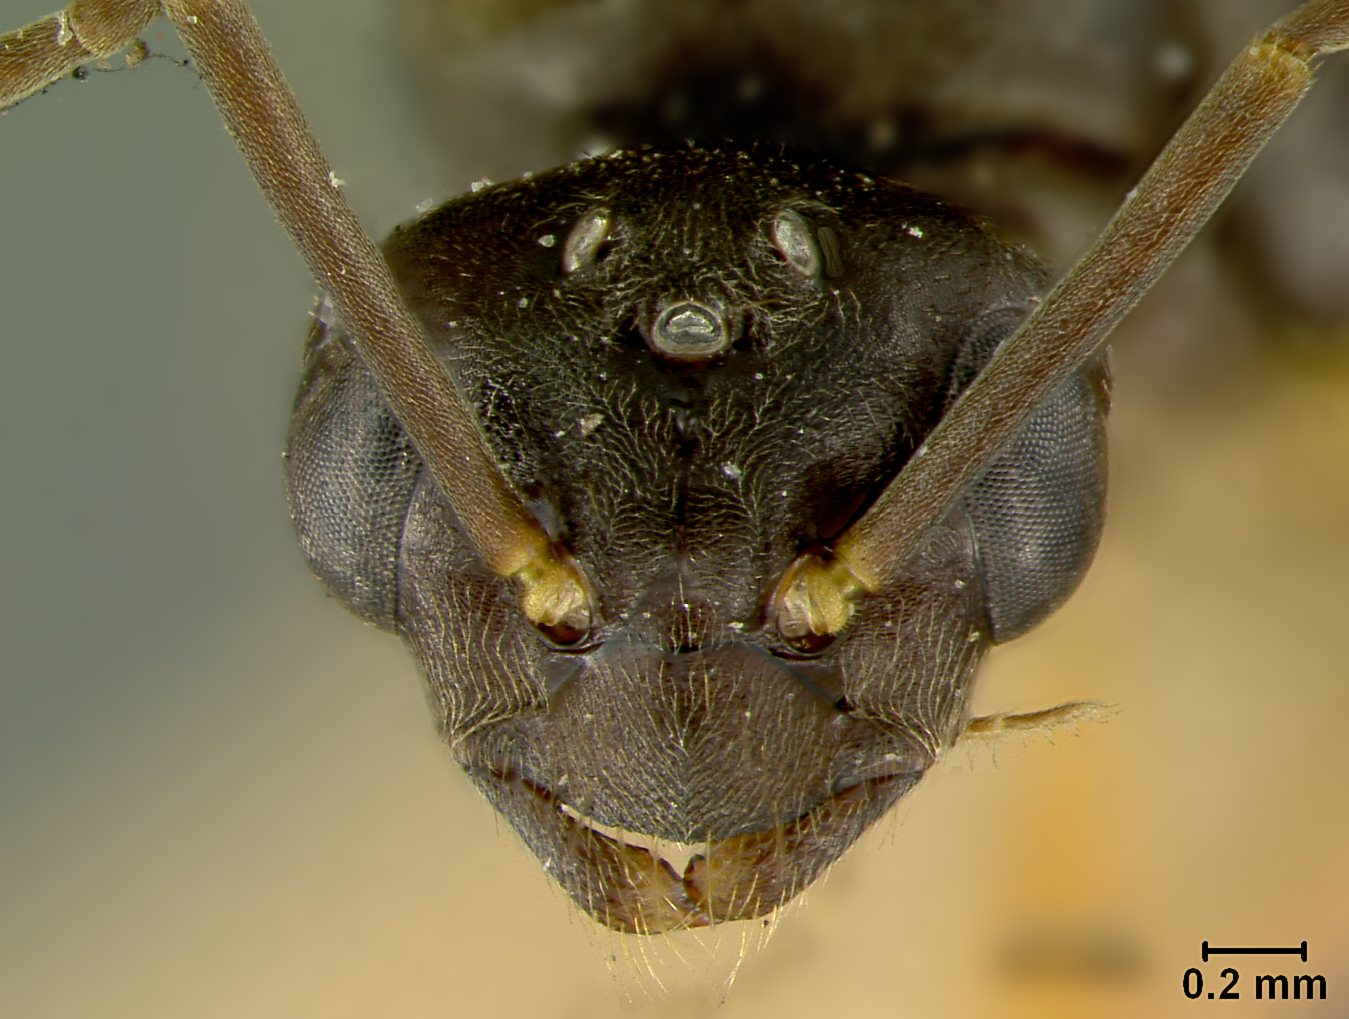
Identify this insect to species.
Formica subpolita
